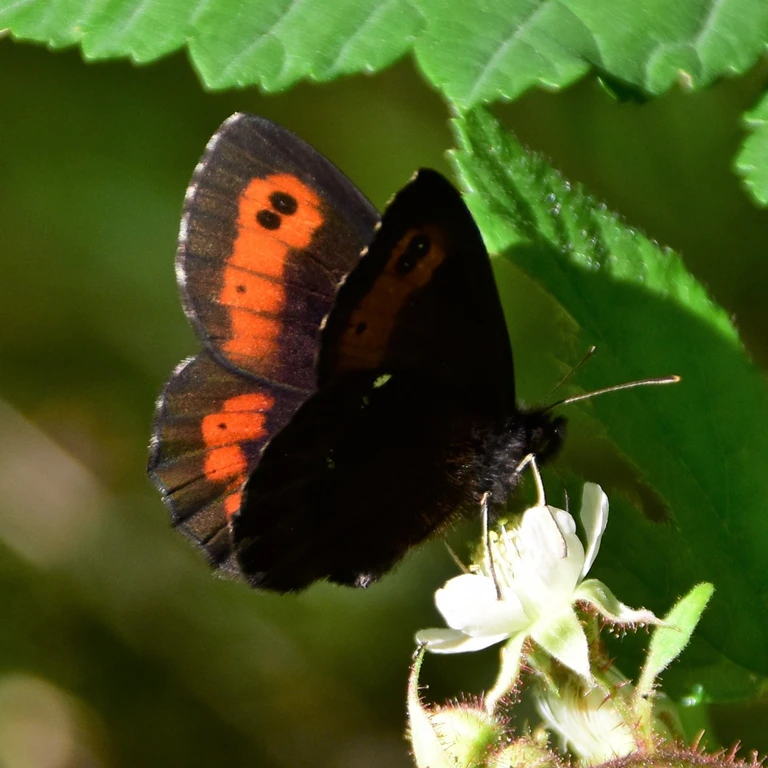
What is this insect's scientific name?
Erebia ligea
